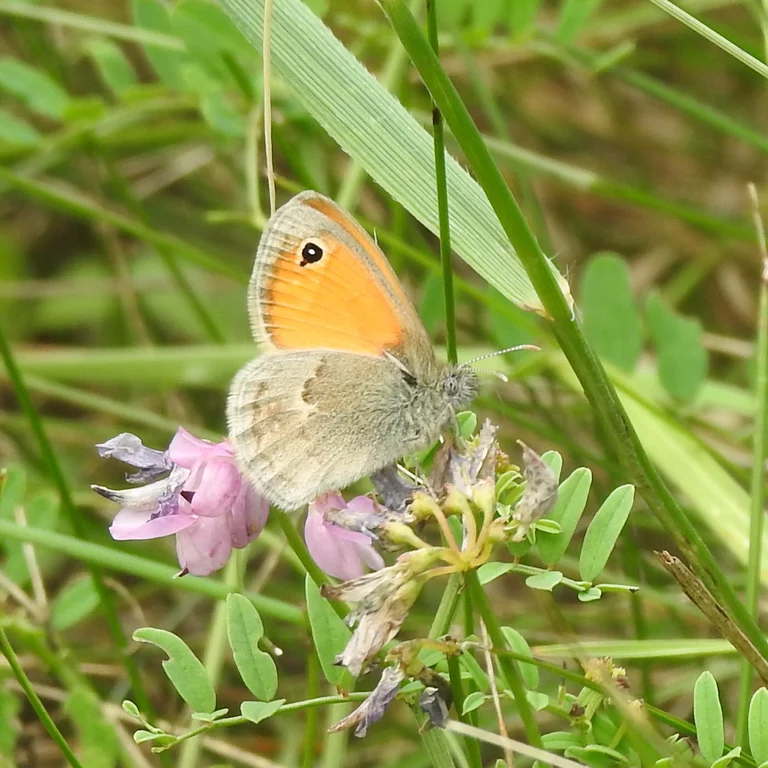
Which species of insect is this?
Coenonympha pamphilus
